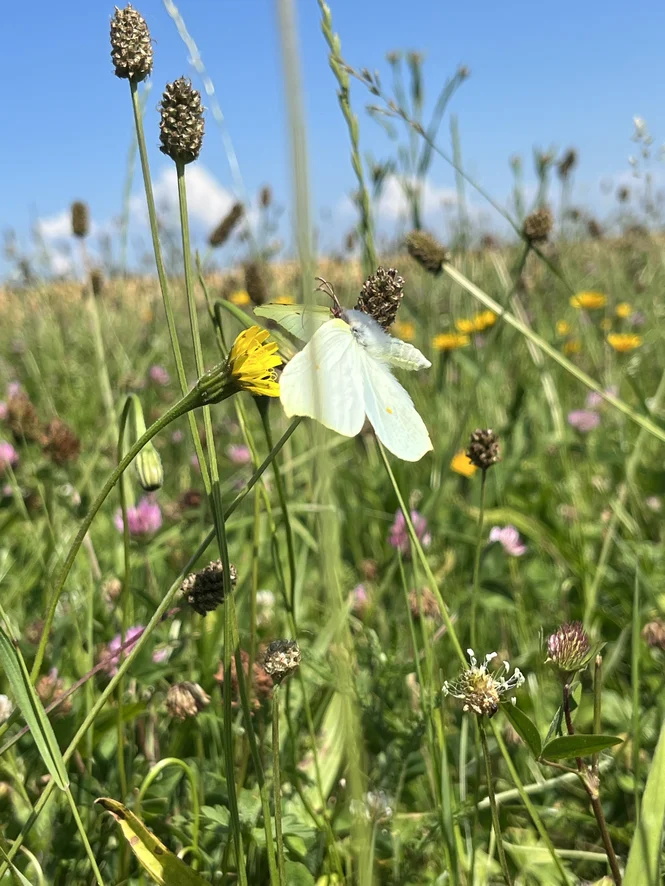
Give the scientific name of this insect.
Gonepteryx rhamni
